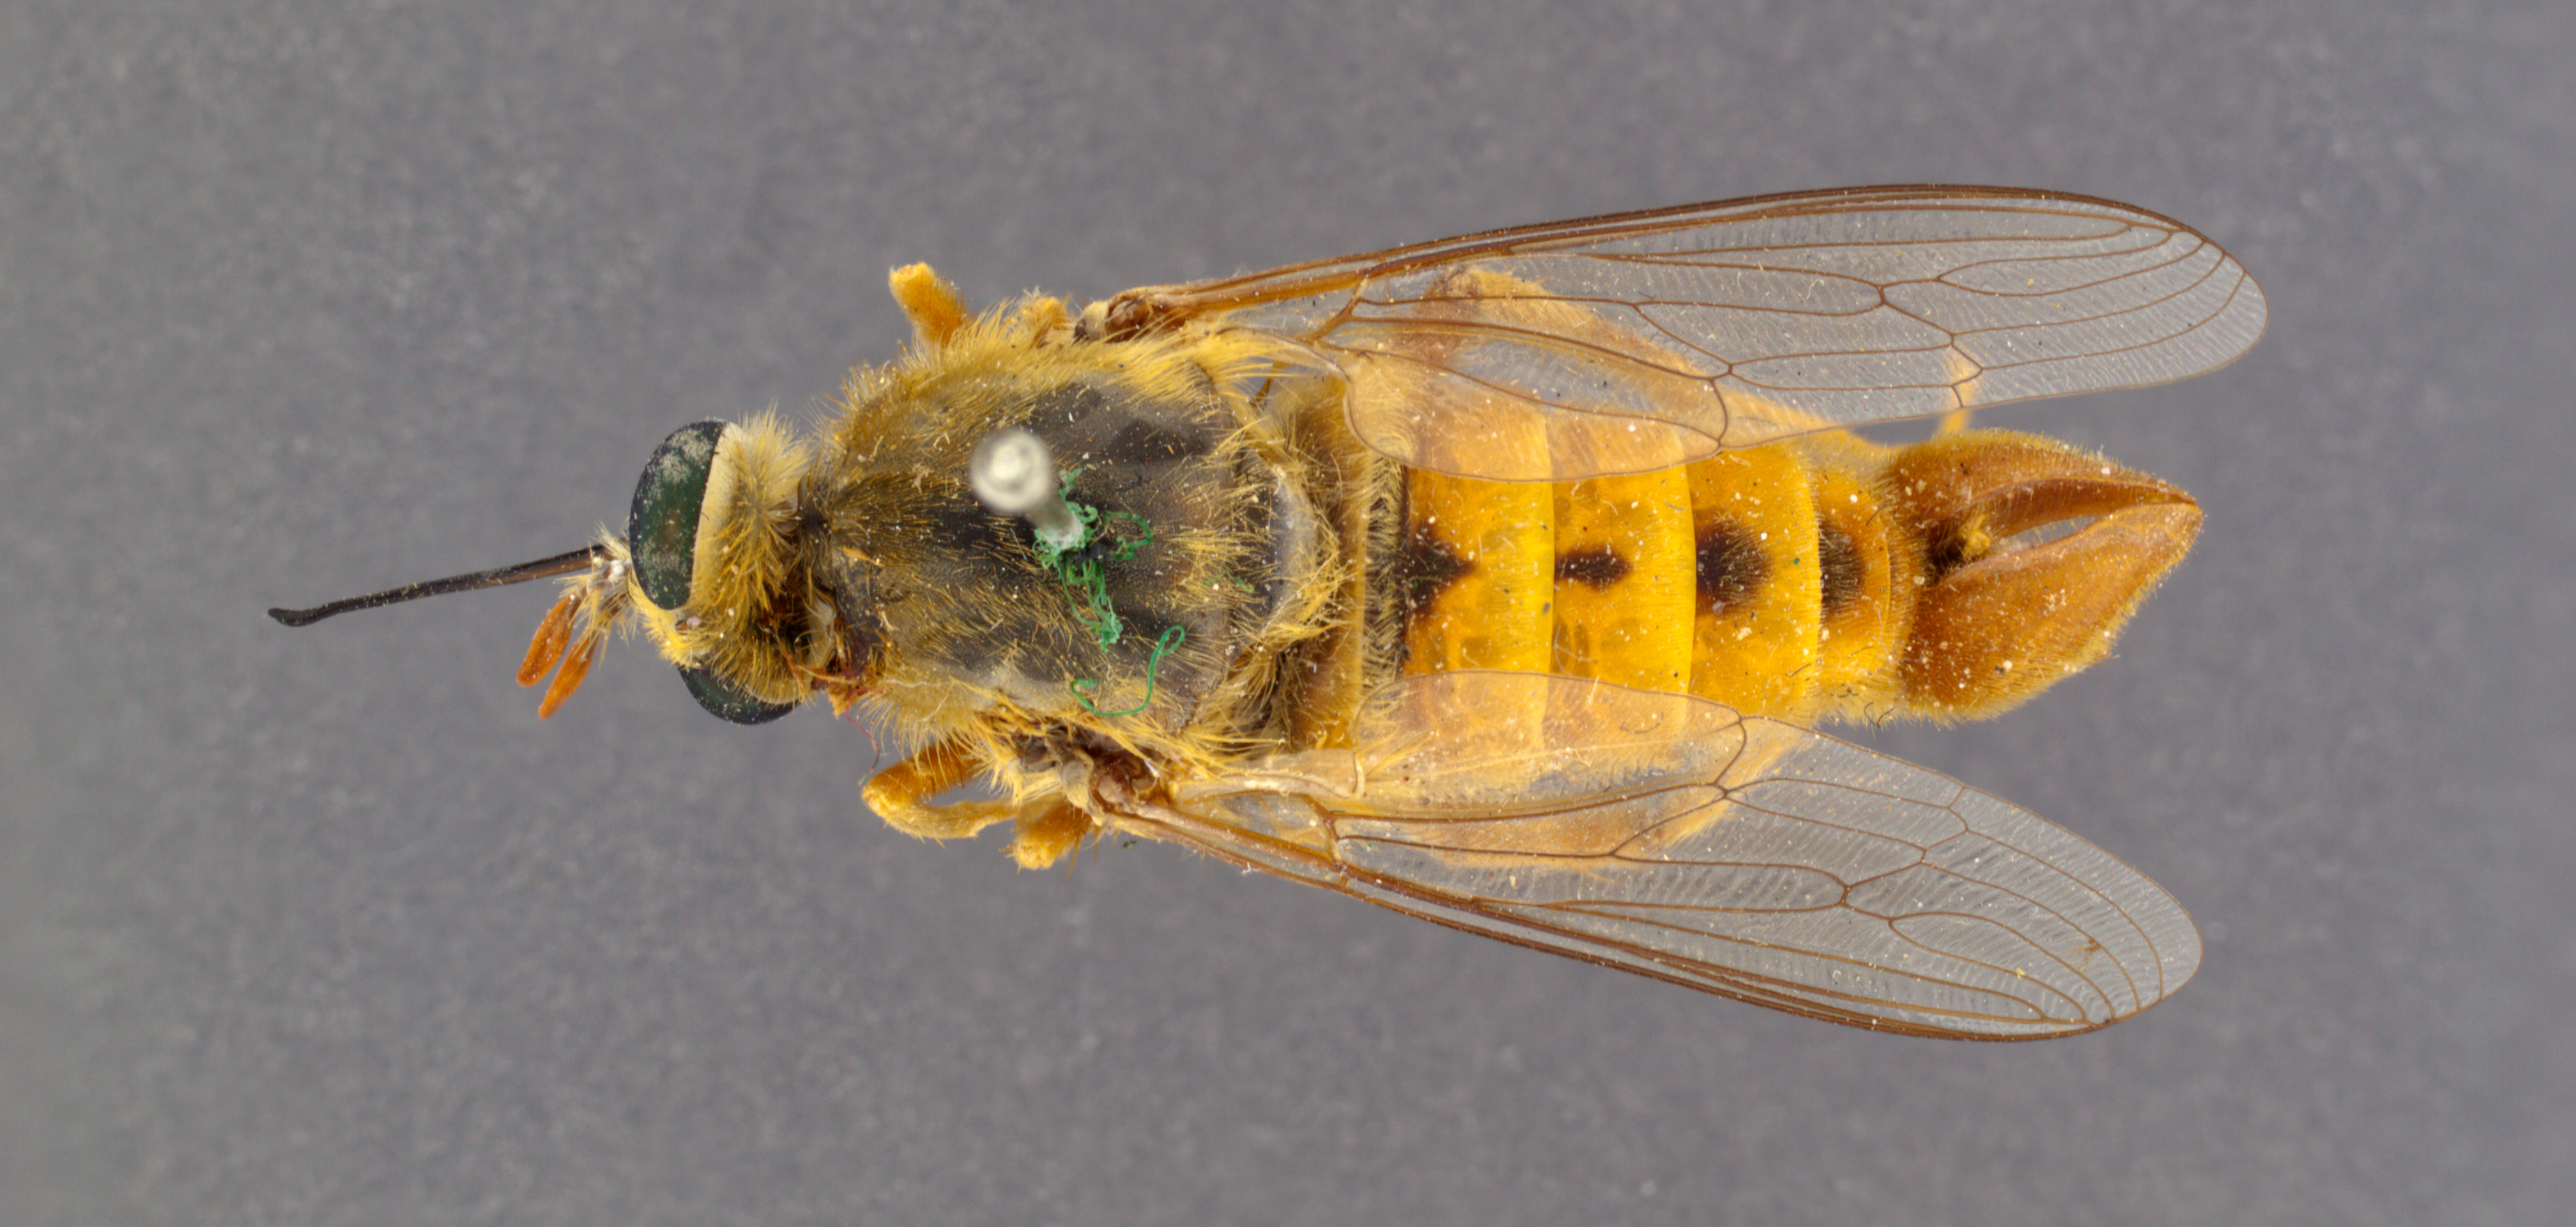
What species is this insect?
Rhaphiomidas acton
